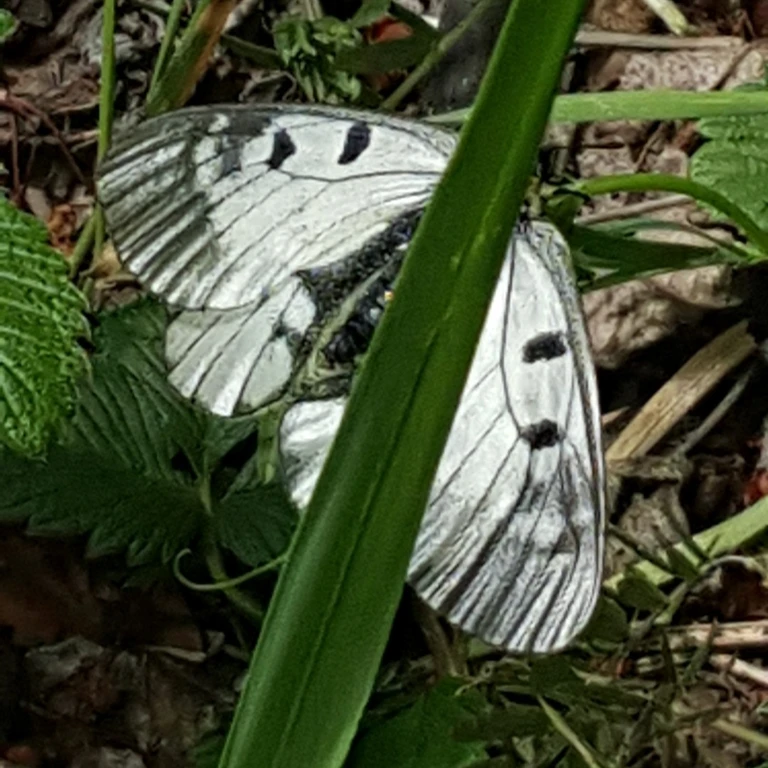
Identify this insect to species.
Parnassius mnemosyne
